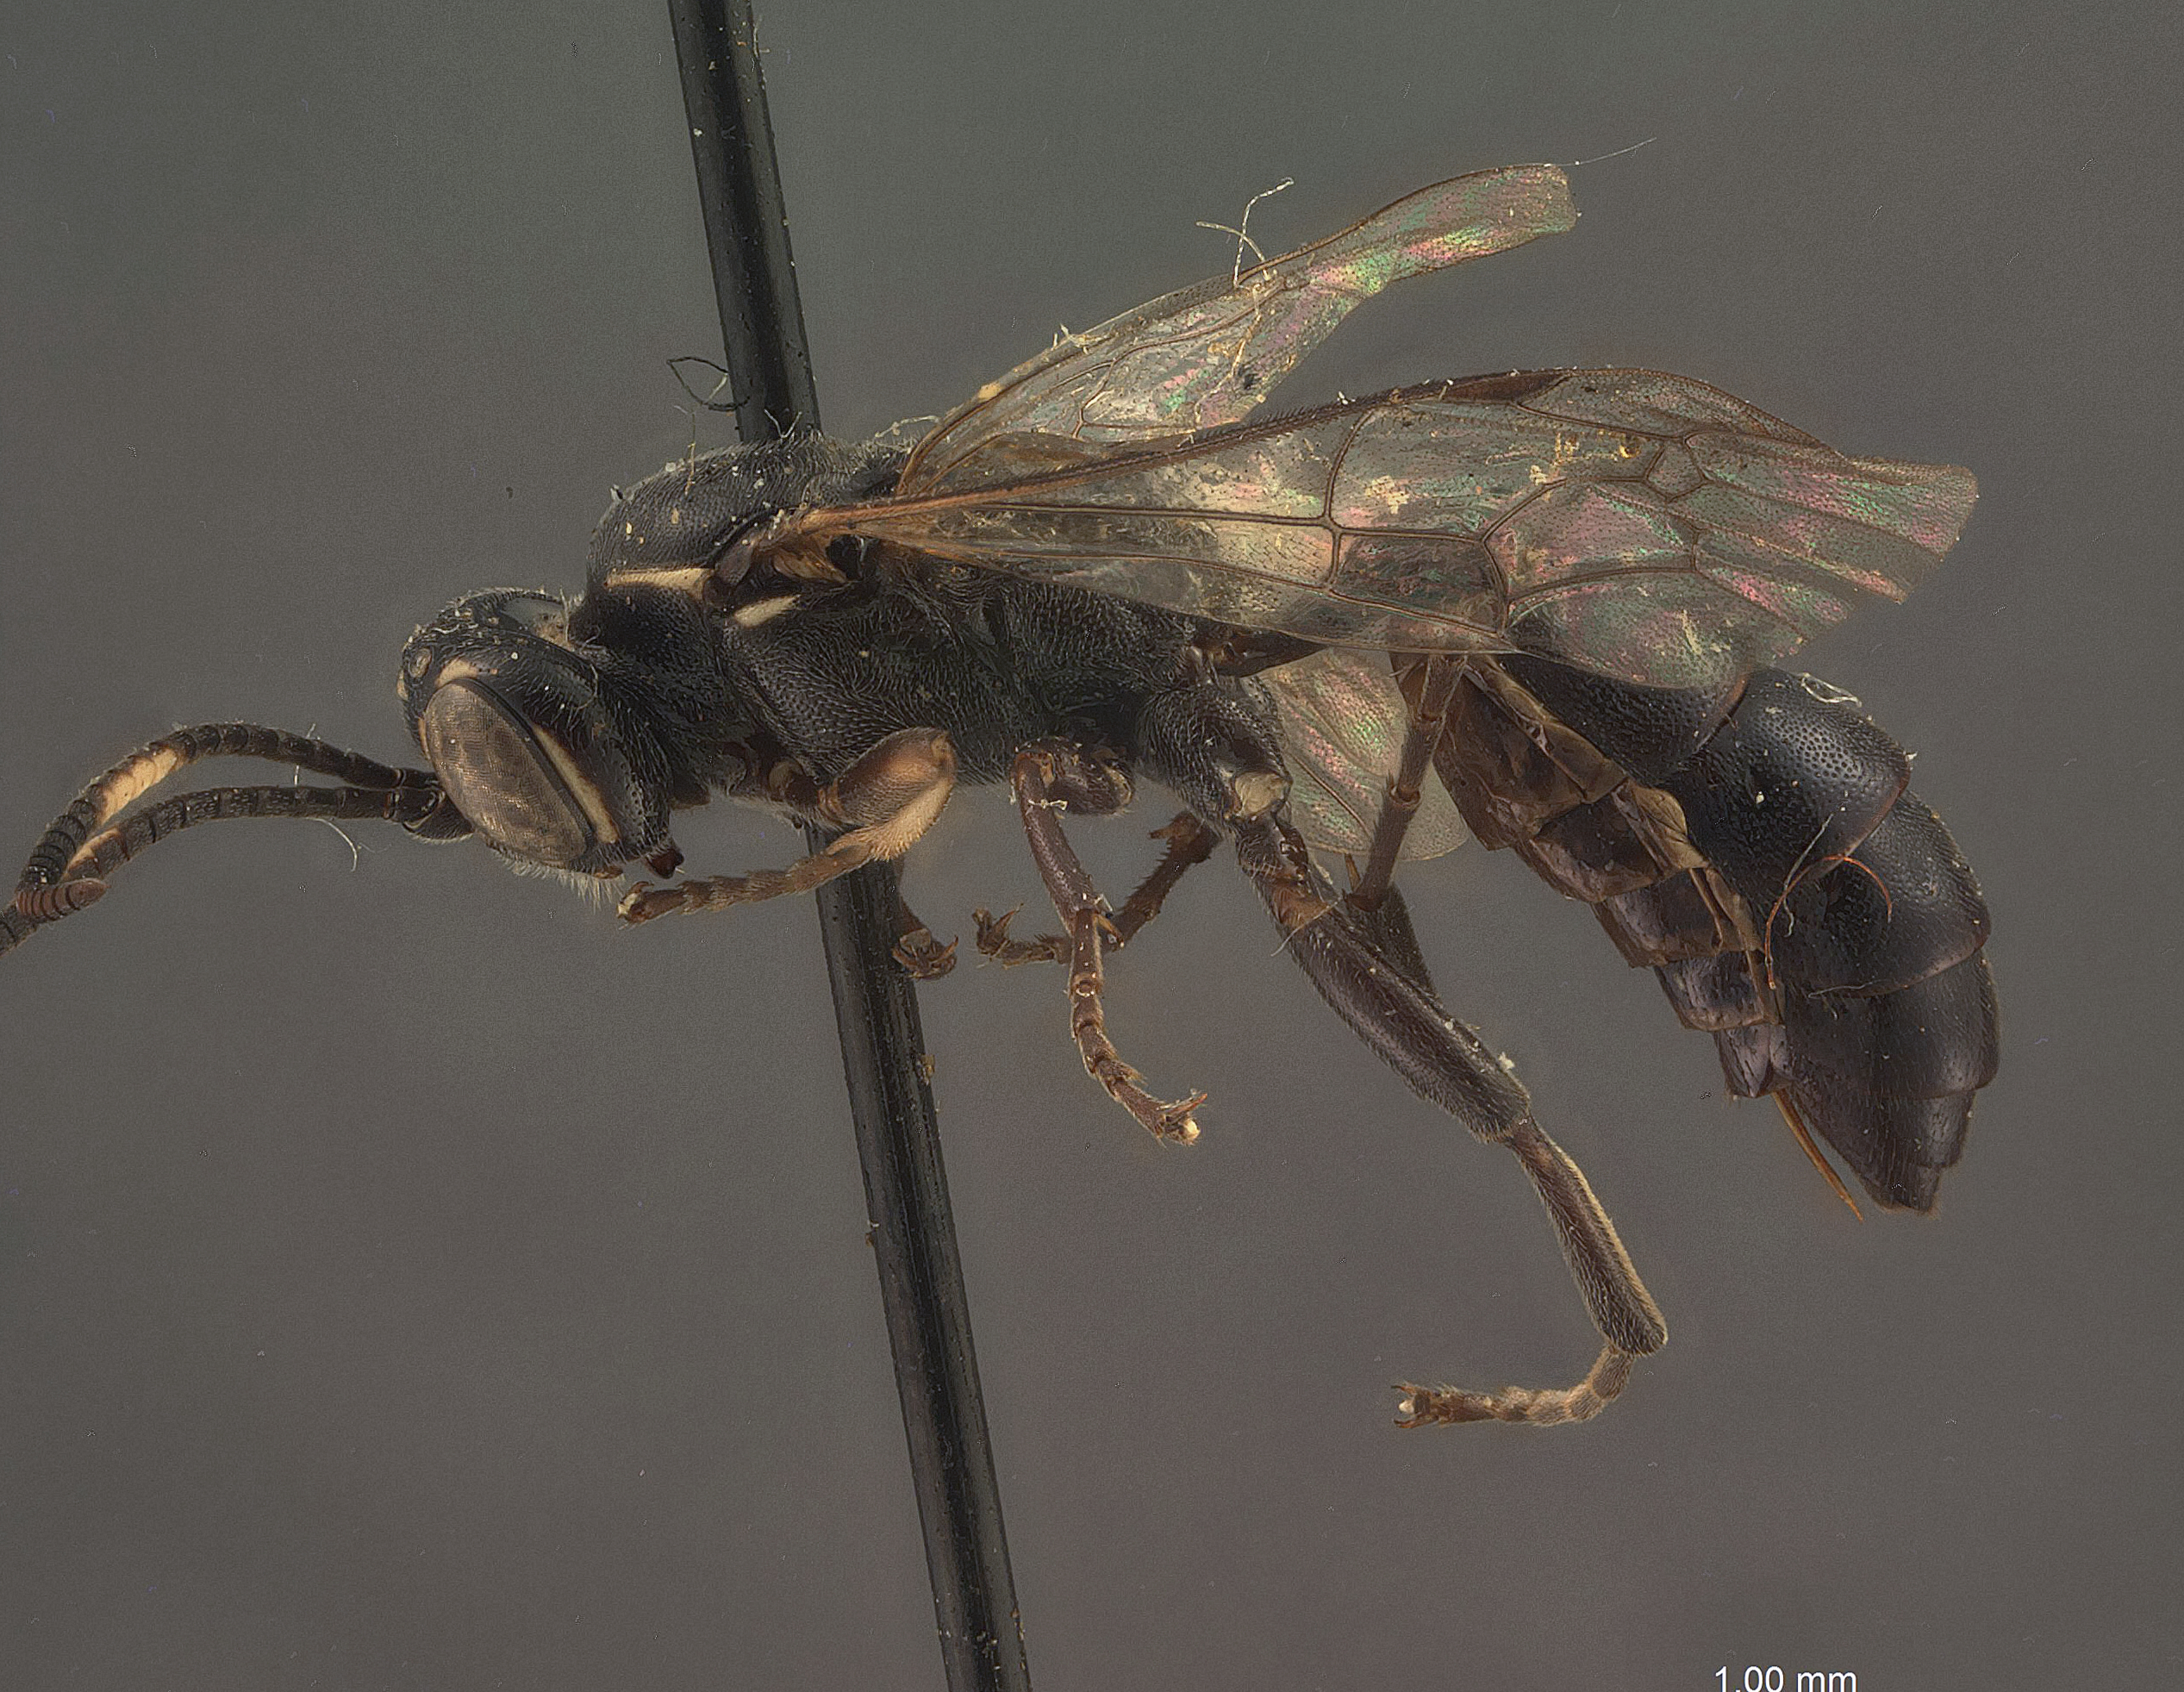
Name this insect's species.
Ichneumon brunneri
